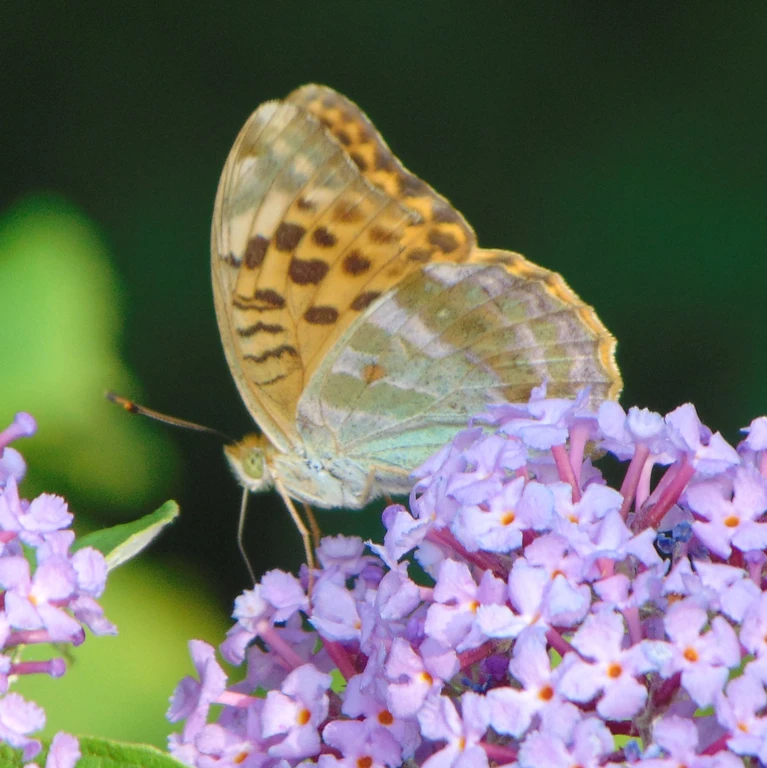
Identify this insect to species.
Argynnis paphia
